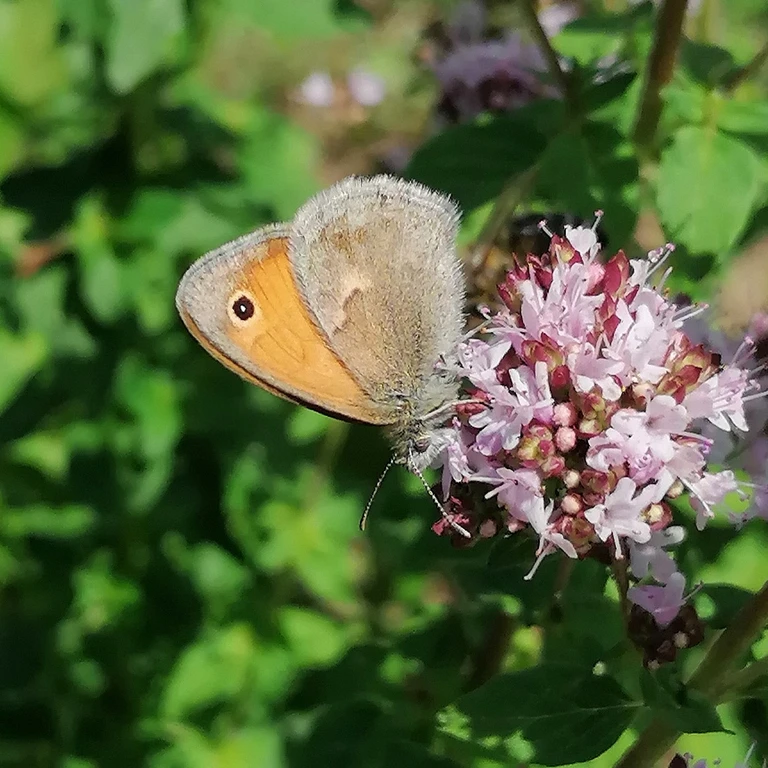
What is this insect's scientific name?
Coenonympha pamphilus
